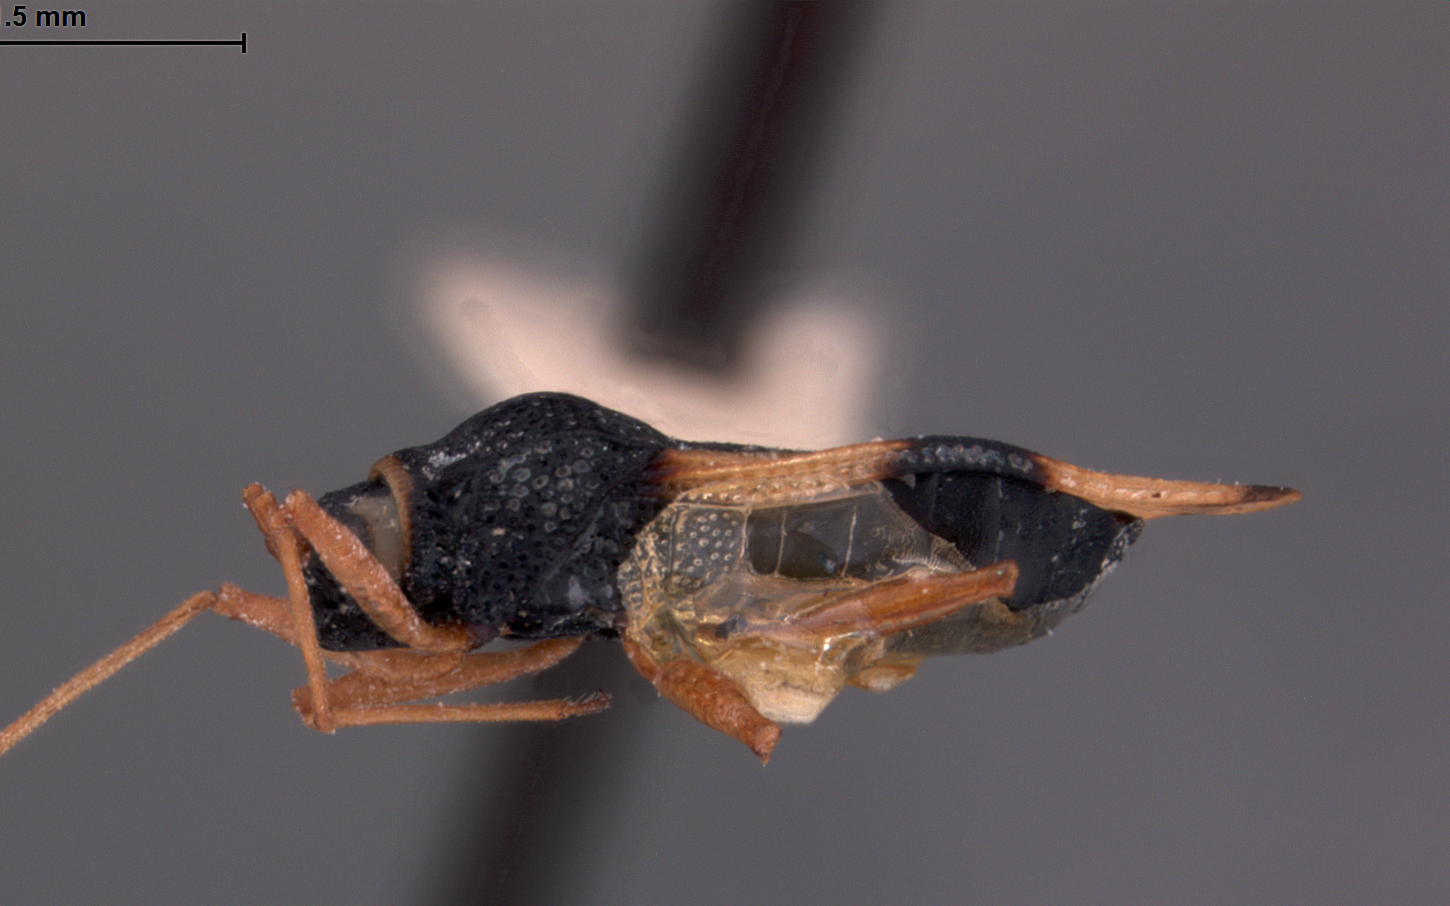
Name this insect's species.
Compseuta bioculata
